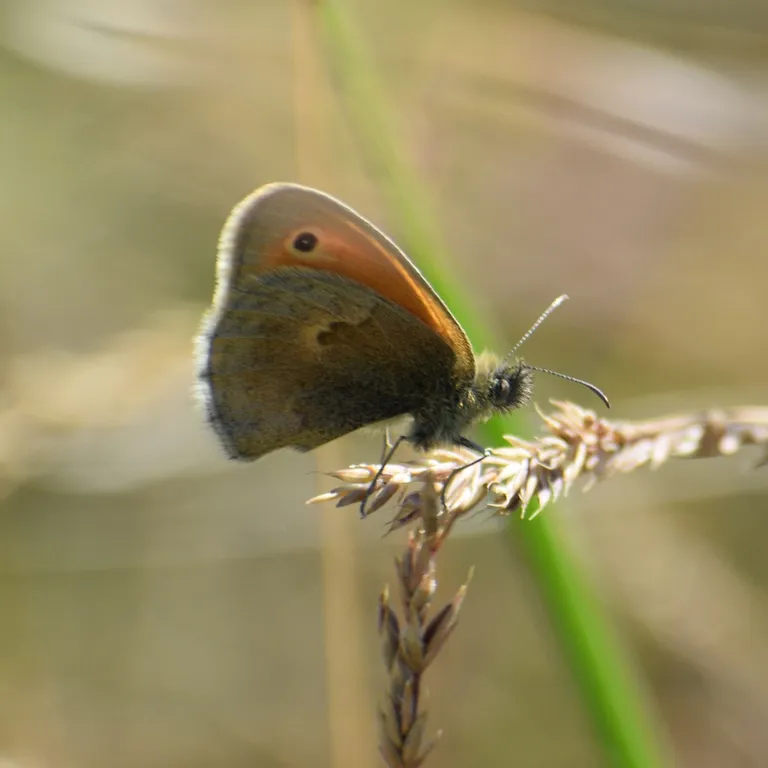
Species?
Coenonympha pamphilus
